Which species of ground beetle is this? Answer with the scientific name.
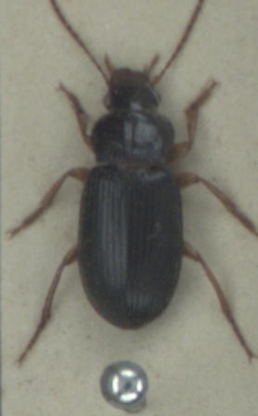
Ophonus rufibarbis
